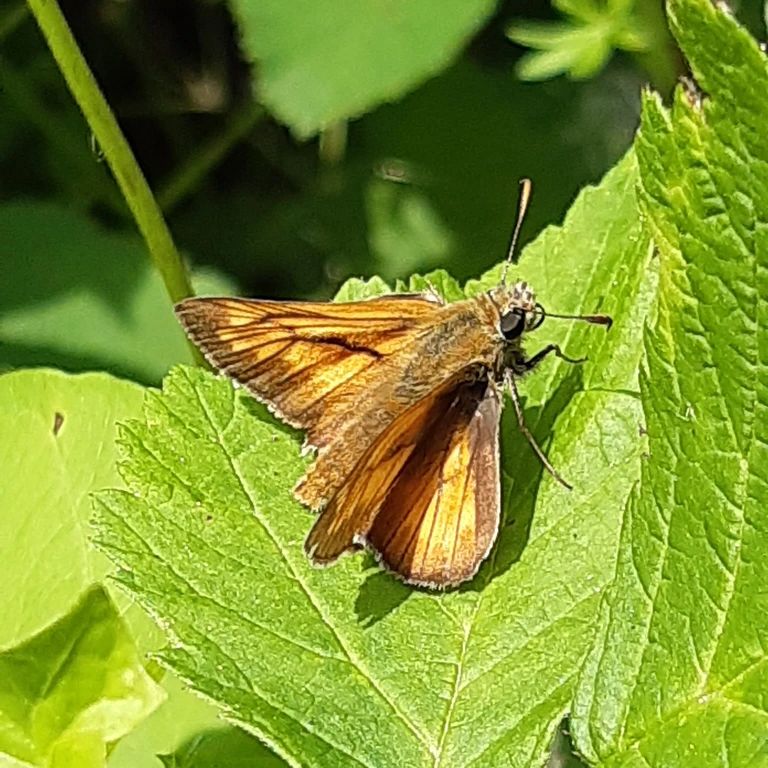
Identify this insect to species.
Ochlodes sylvanus (also Ochlodes venata)
